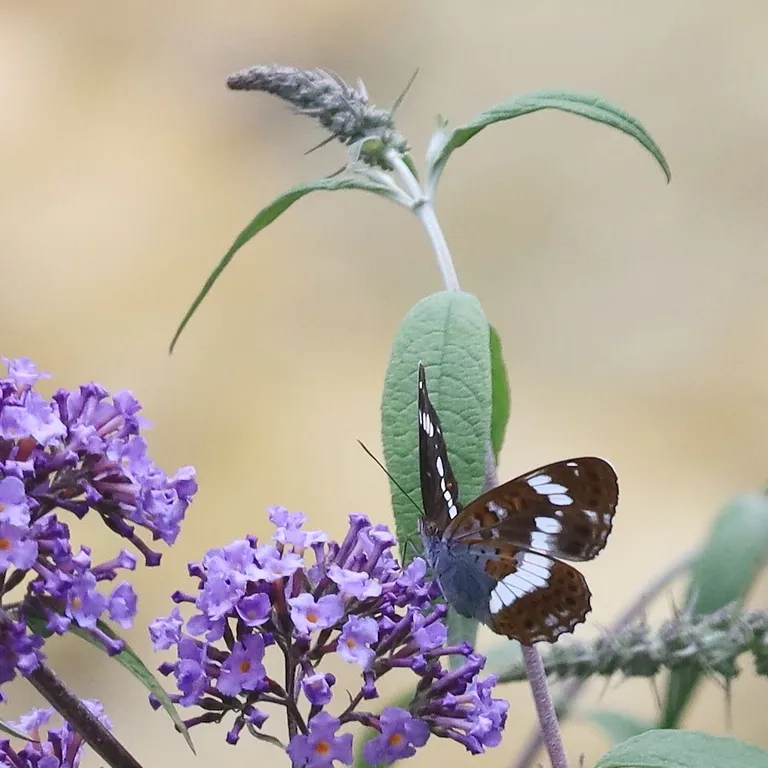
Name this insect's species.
Limenitis camilla (also Ladoga camilla)
